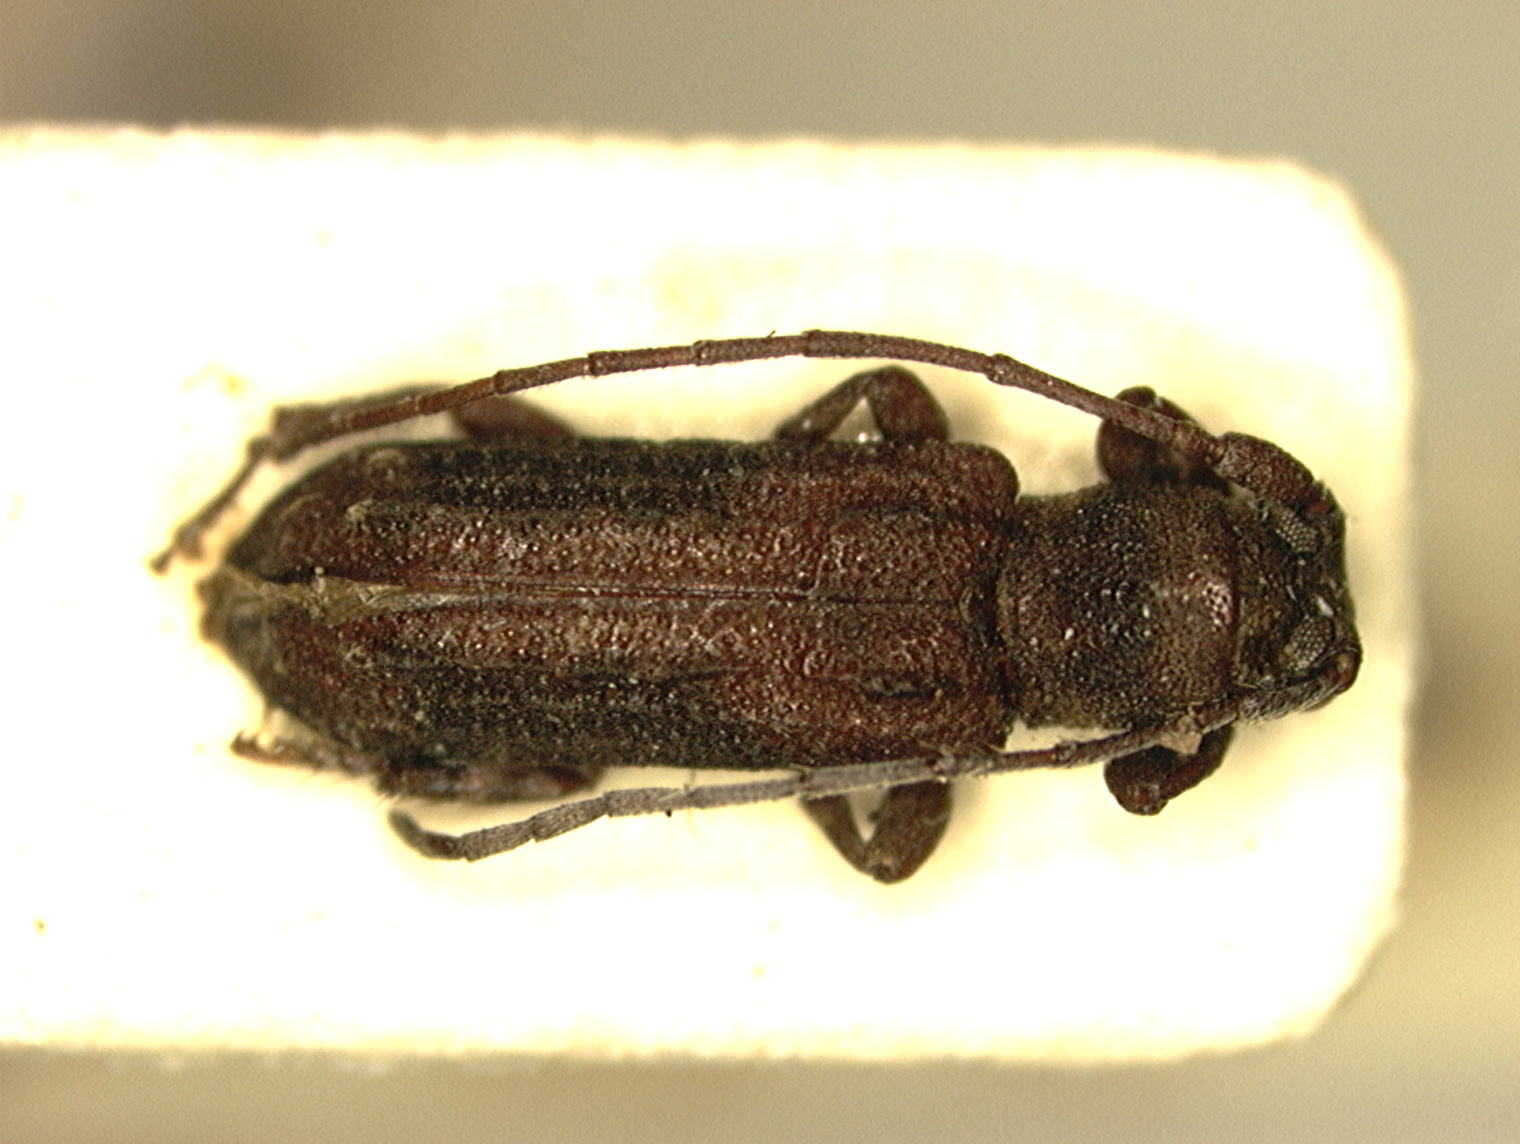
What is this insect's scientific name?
Atimura strandi
